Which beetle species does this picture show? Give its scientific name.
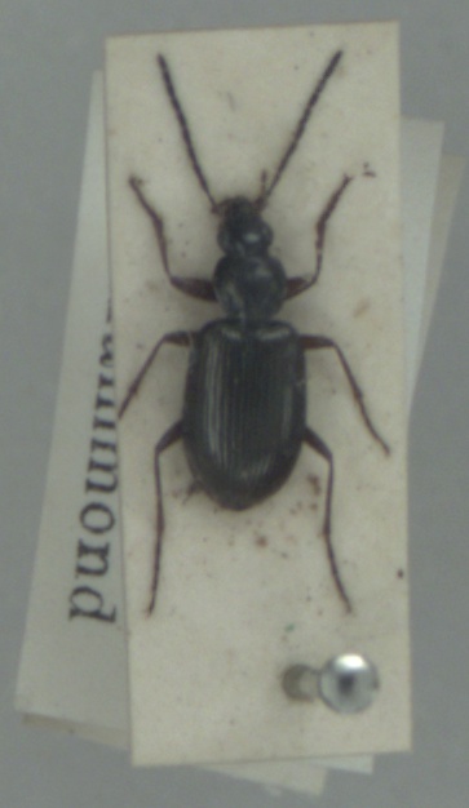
Agonum micans
